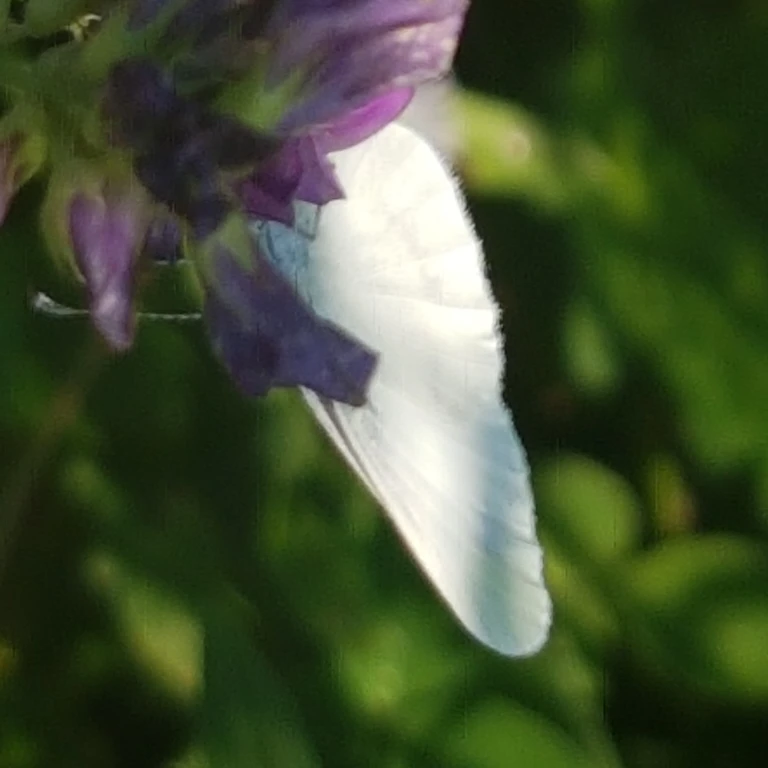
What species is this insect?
Leptidea sinapis/juvernica
